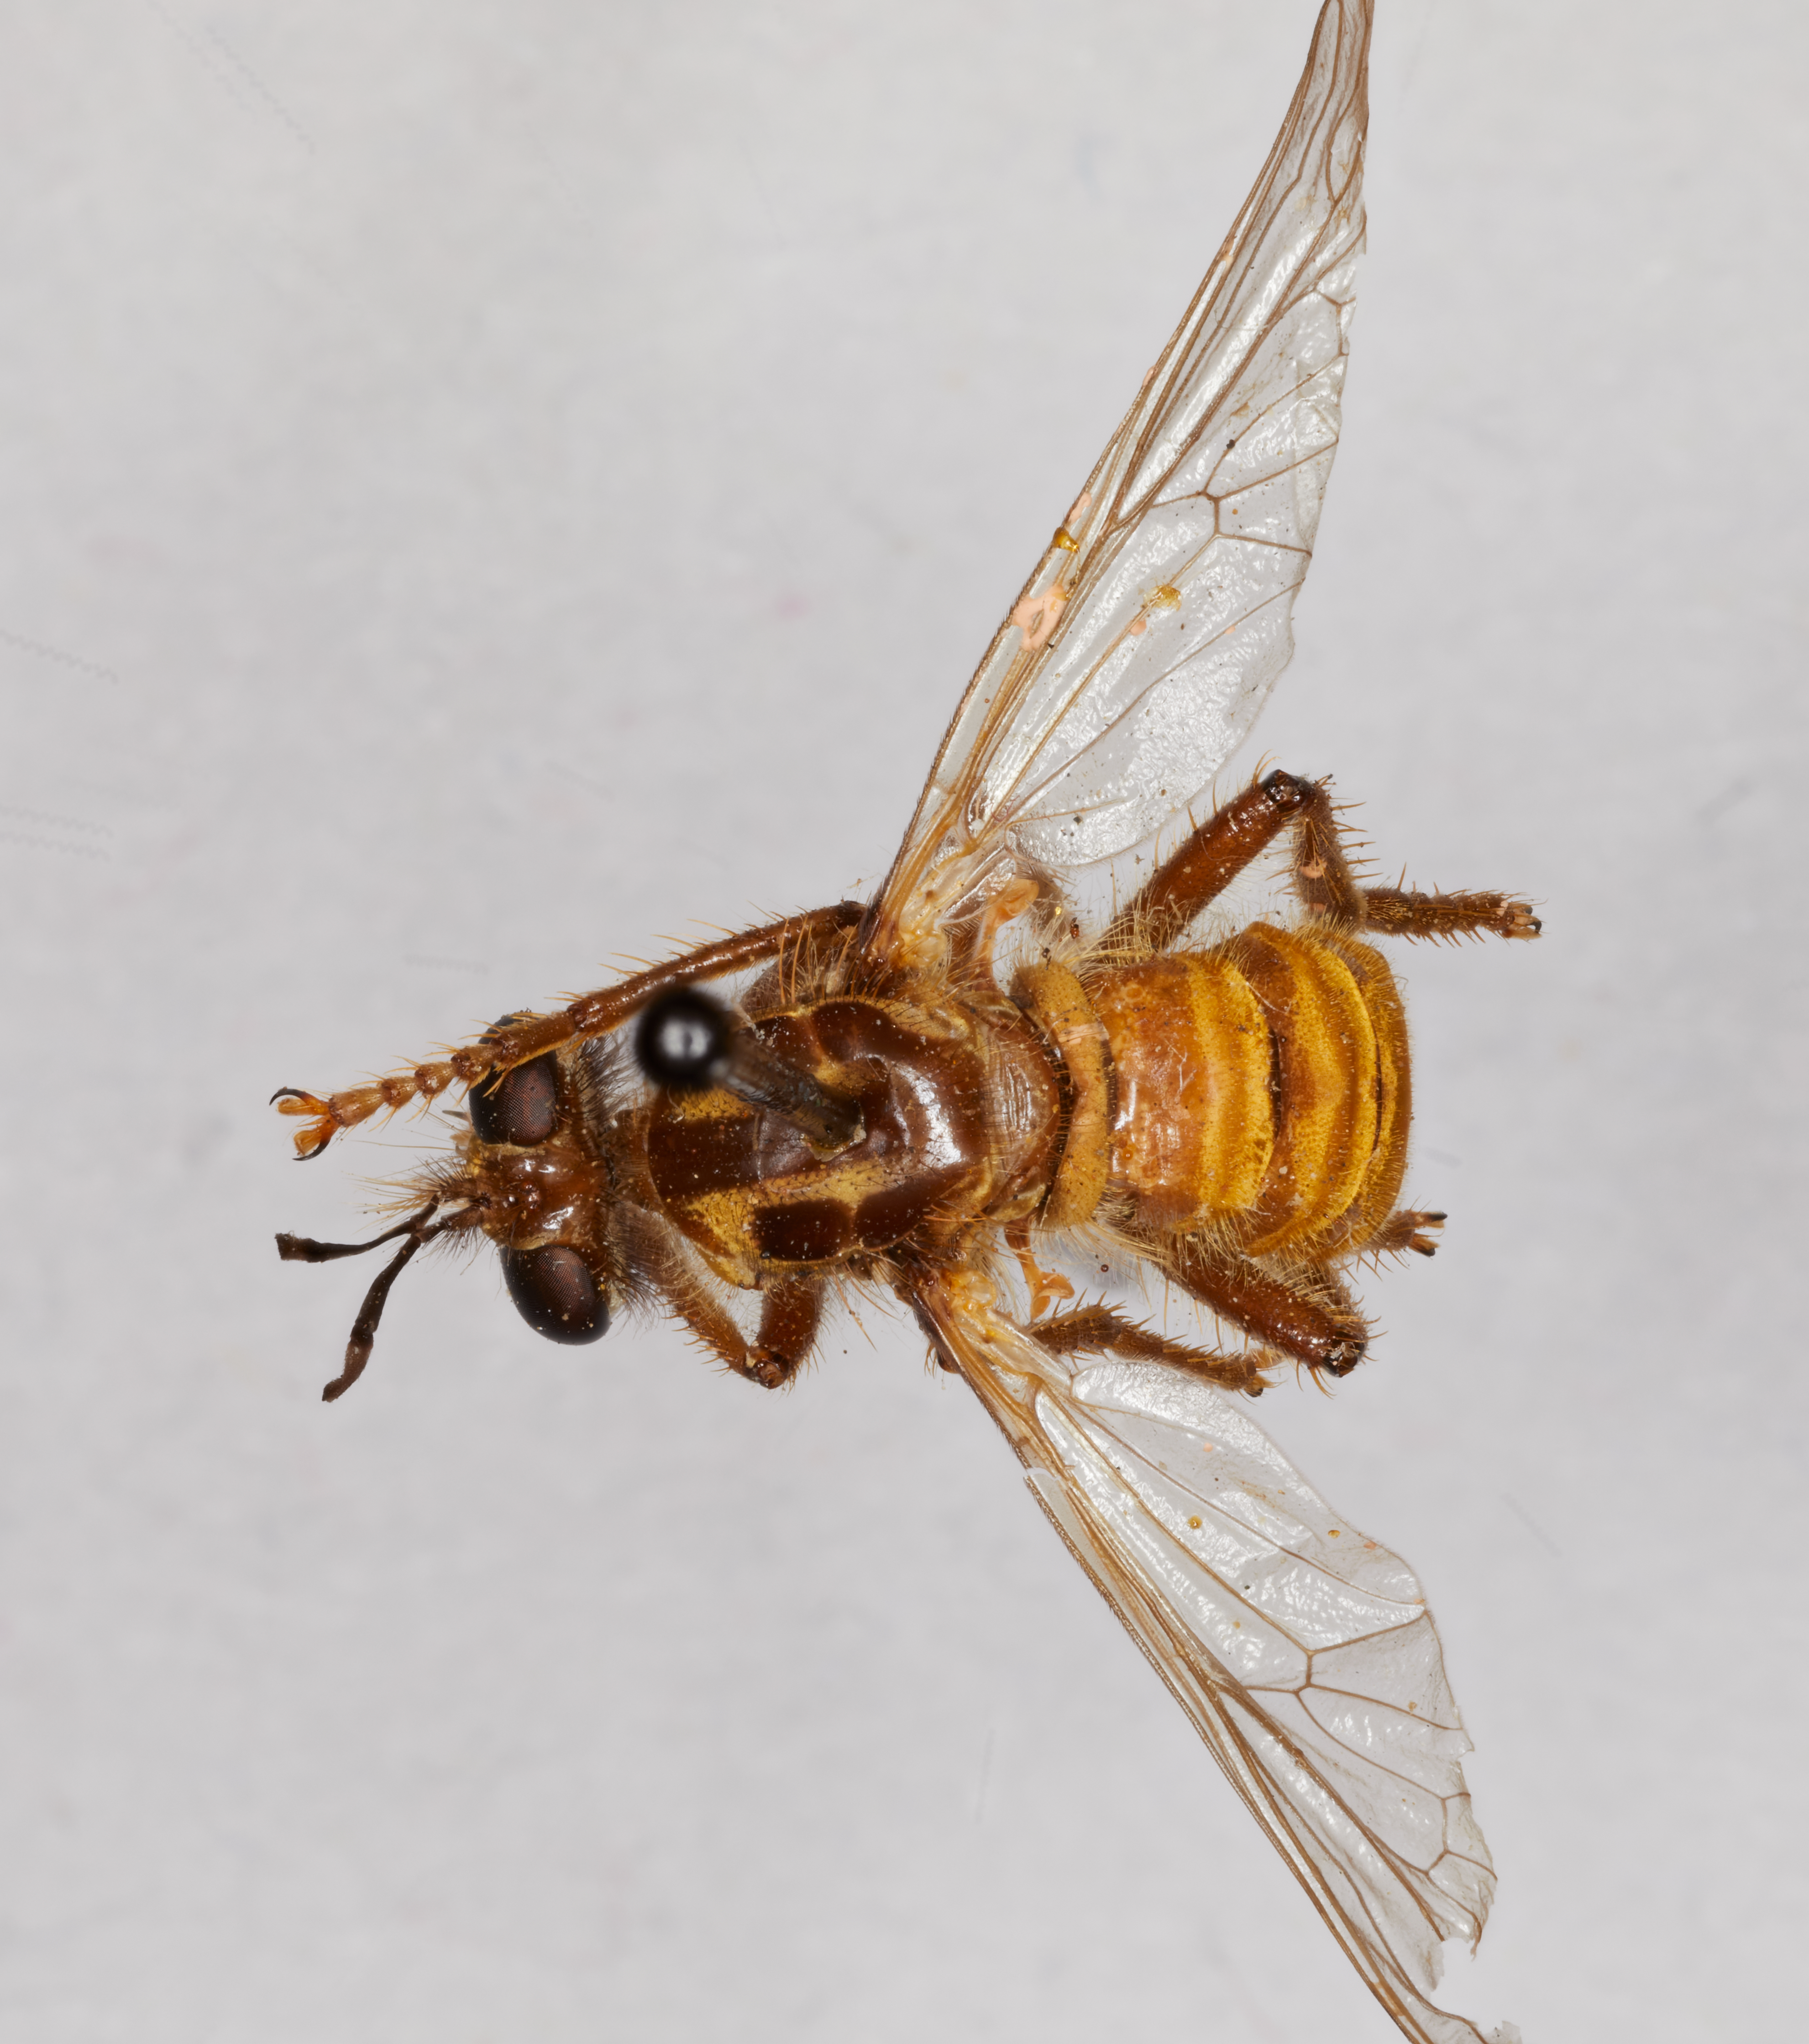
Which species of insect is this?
Ceraturgus mabelae
